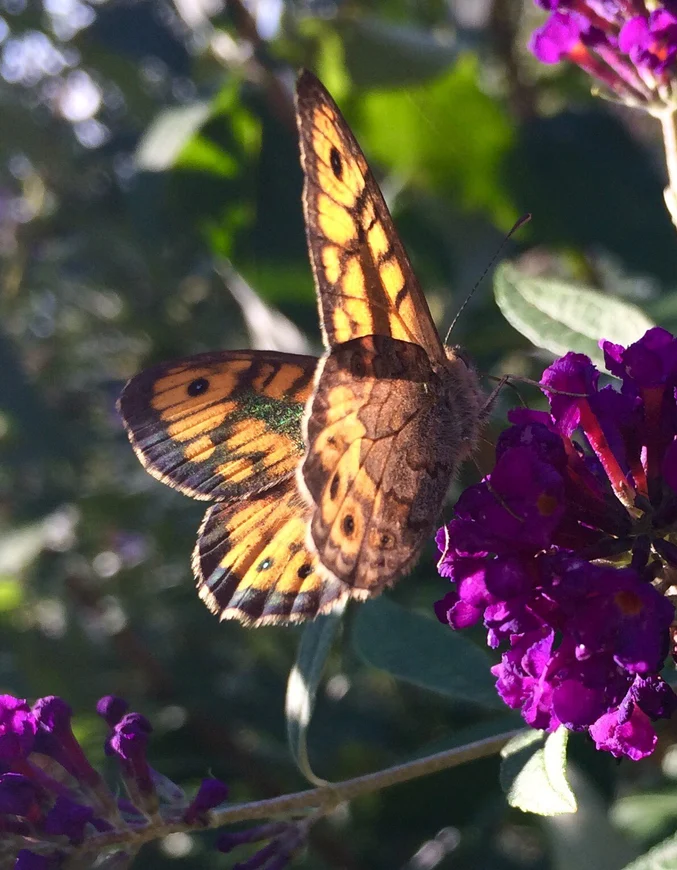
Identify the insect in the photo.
Lasiommata megera (also Pararge megera)
